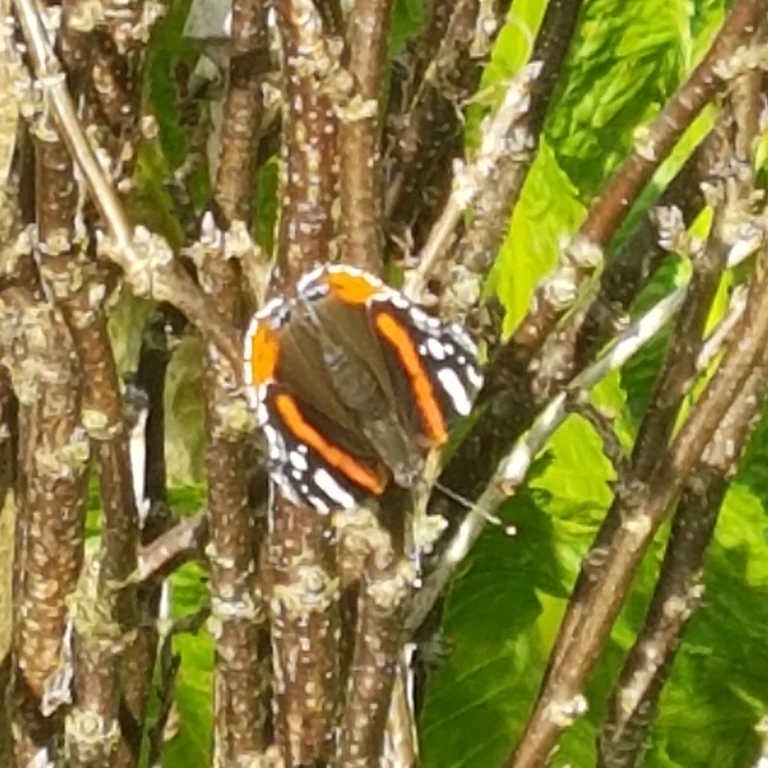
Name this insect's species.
Vanessa atalanta
